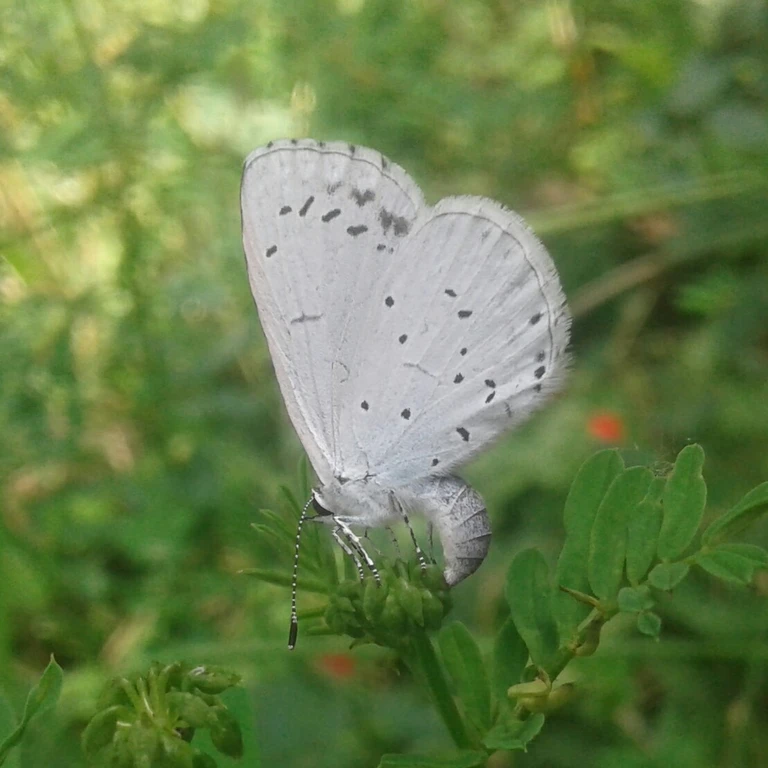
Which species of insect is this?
Celastrina argiolus
